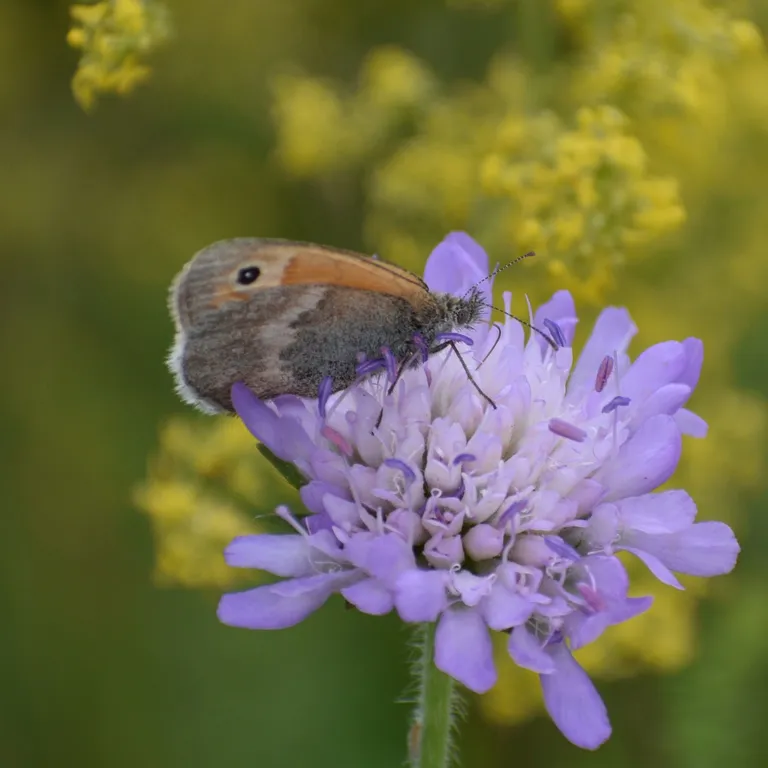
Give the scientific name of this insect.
Coenonympha pamphilus
